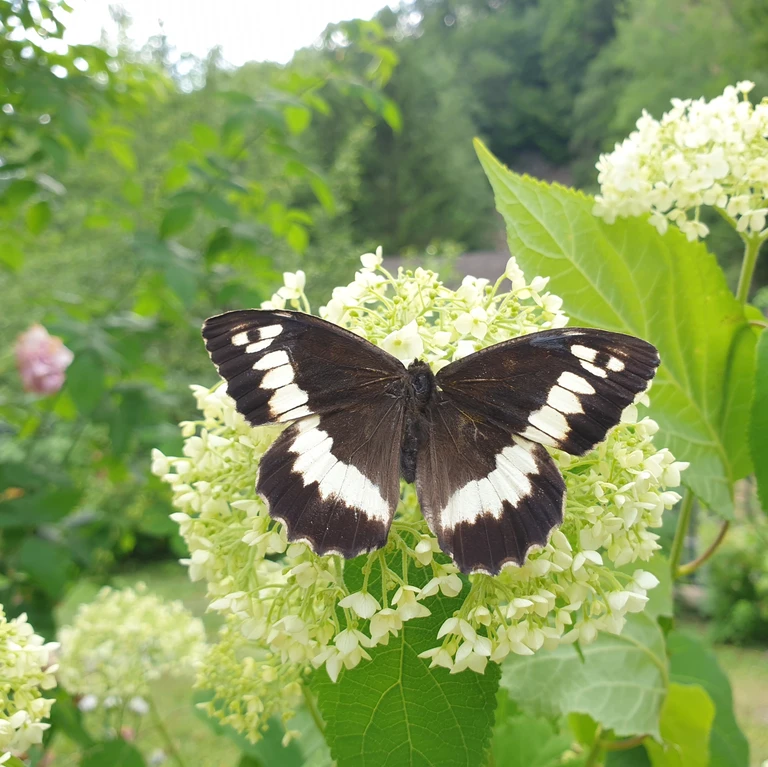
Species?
Brintesia circe
